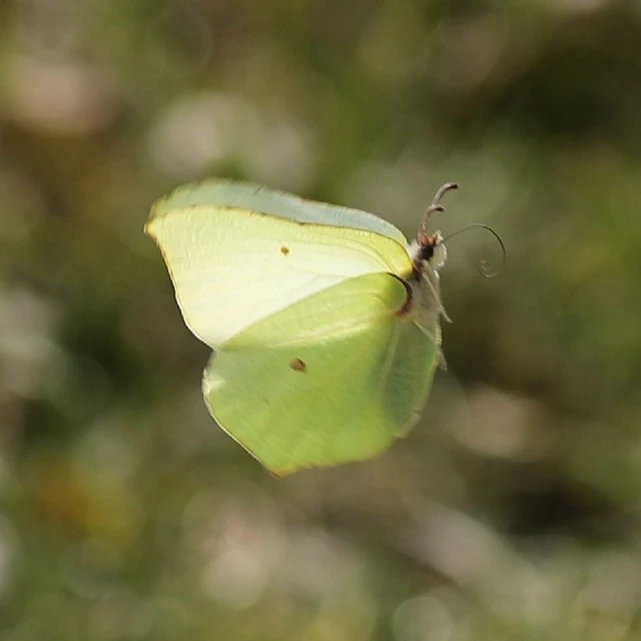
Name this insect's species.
Gonepteryx rhamni
